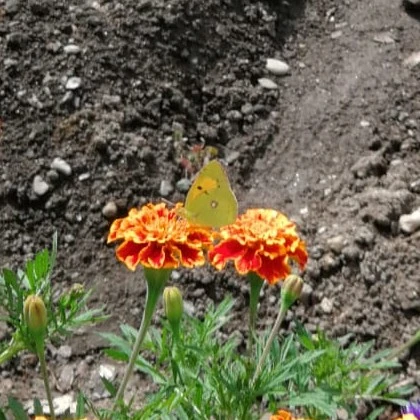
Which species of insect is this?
Colias croceus
